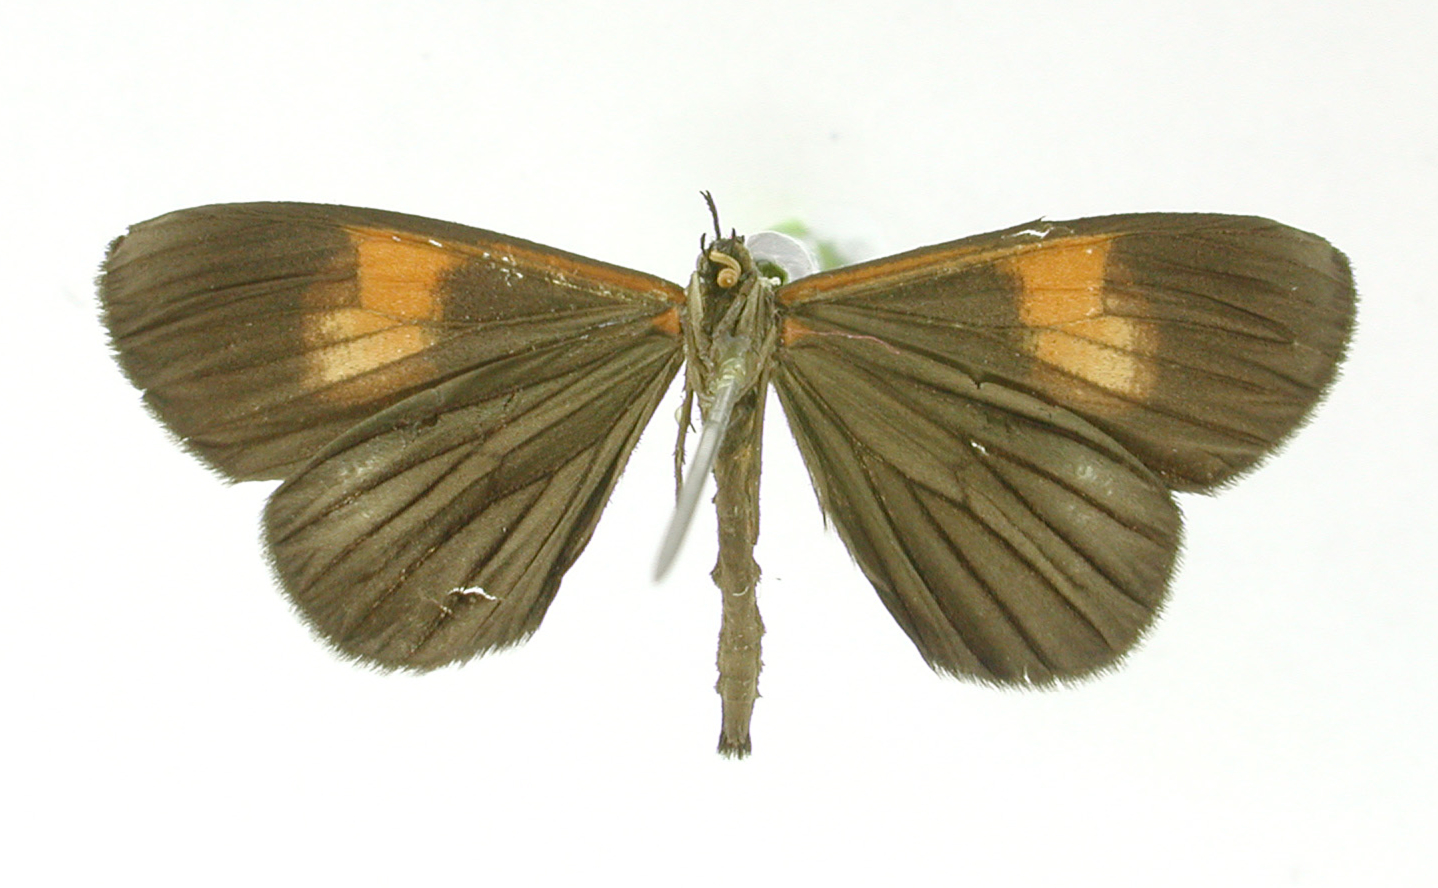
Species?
Sangala lucida
